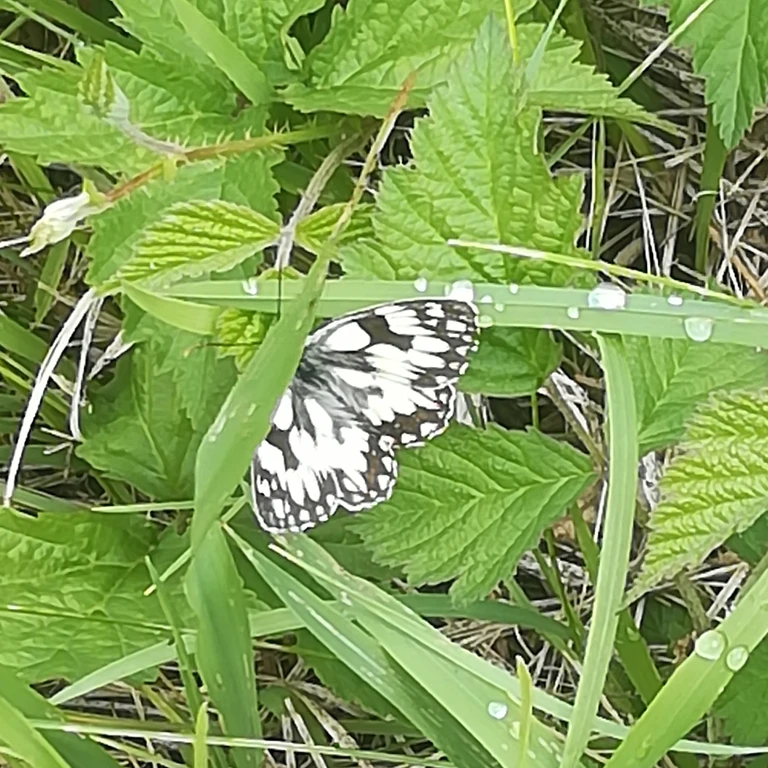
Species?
Melanargia galathea
